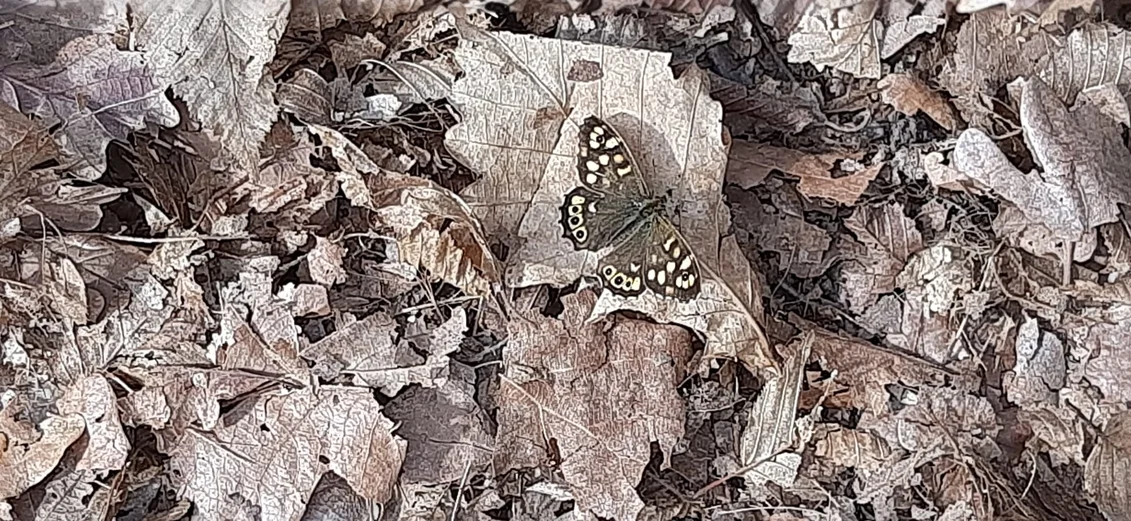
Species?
Pararge aegeria
